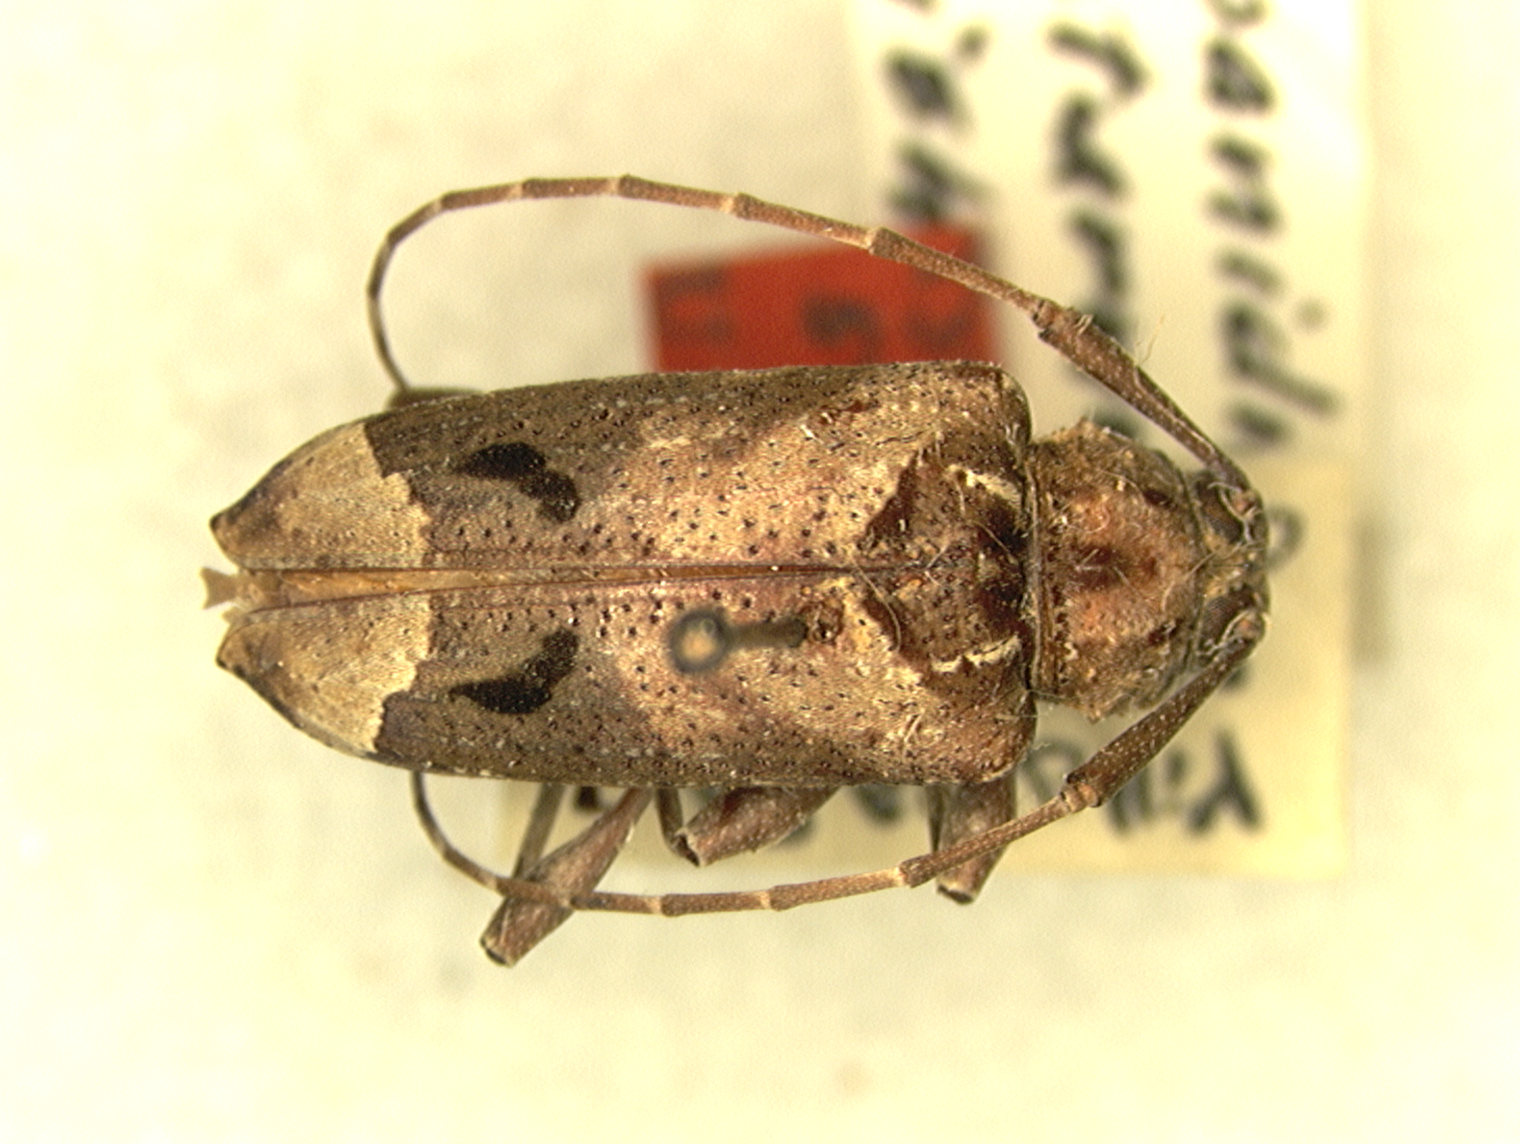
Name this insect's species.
Trypanidius nocturnus
